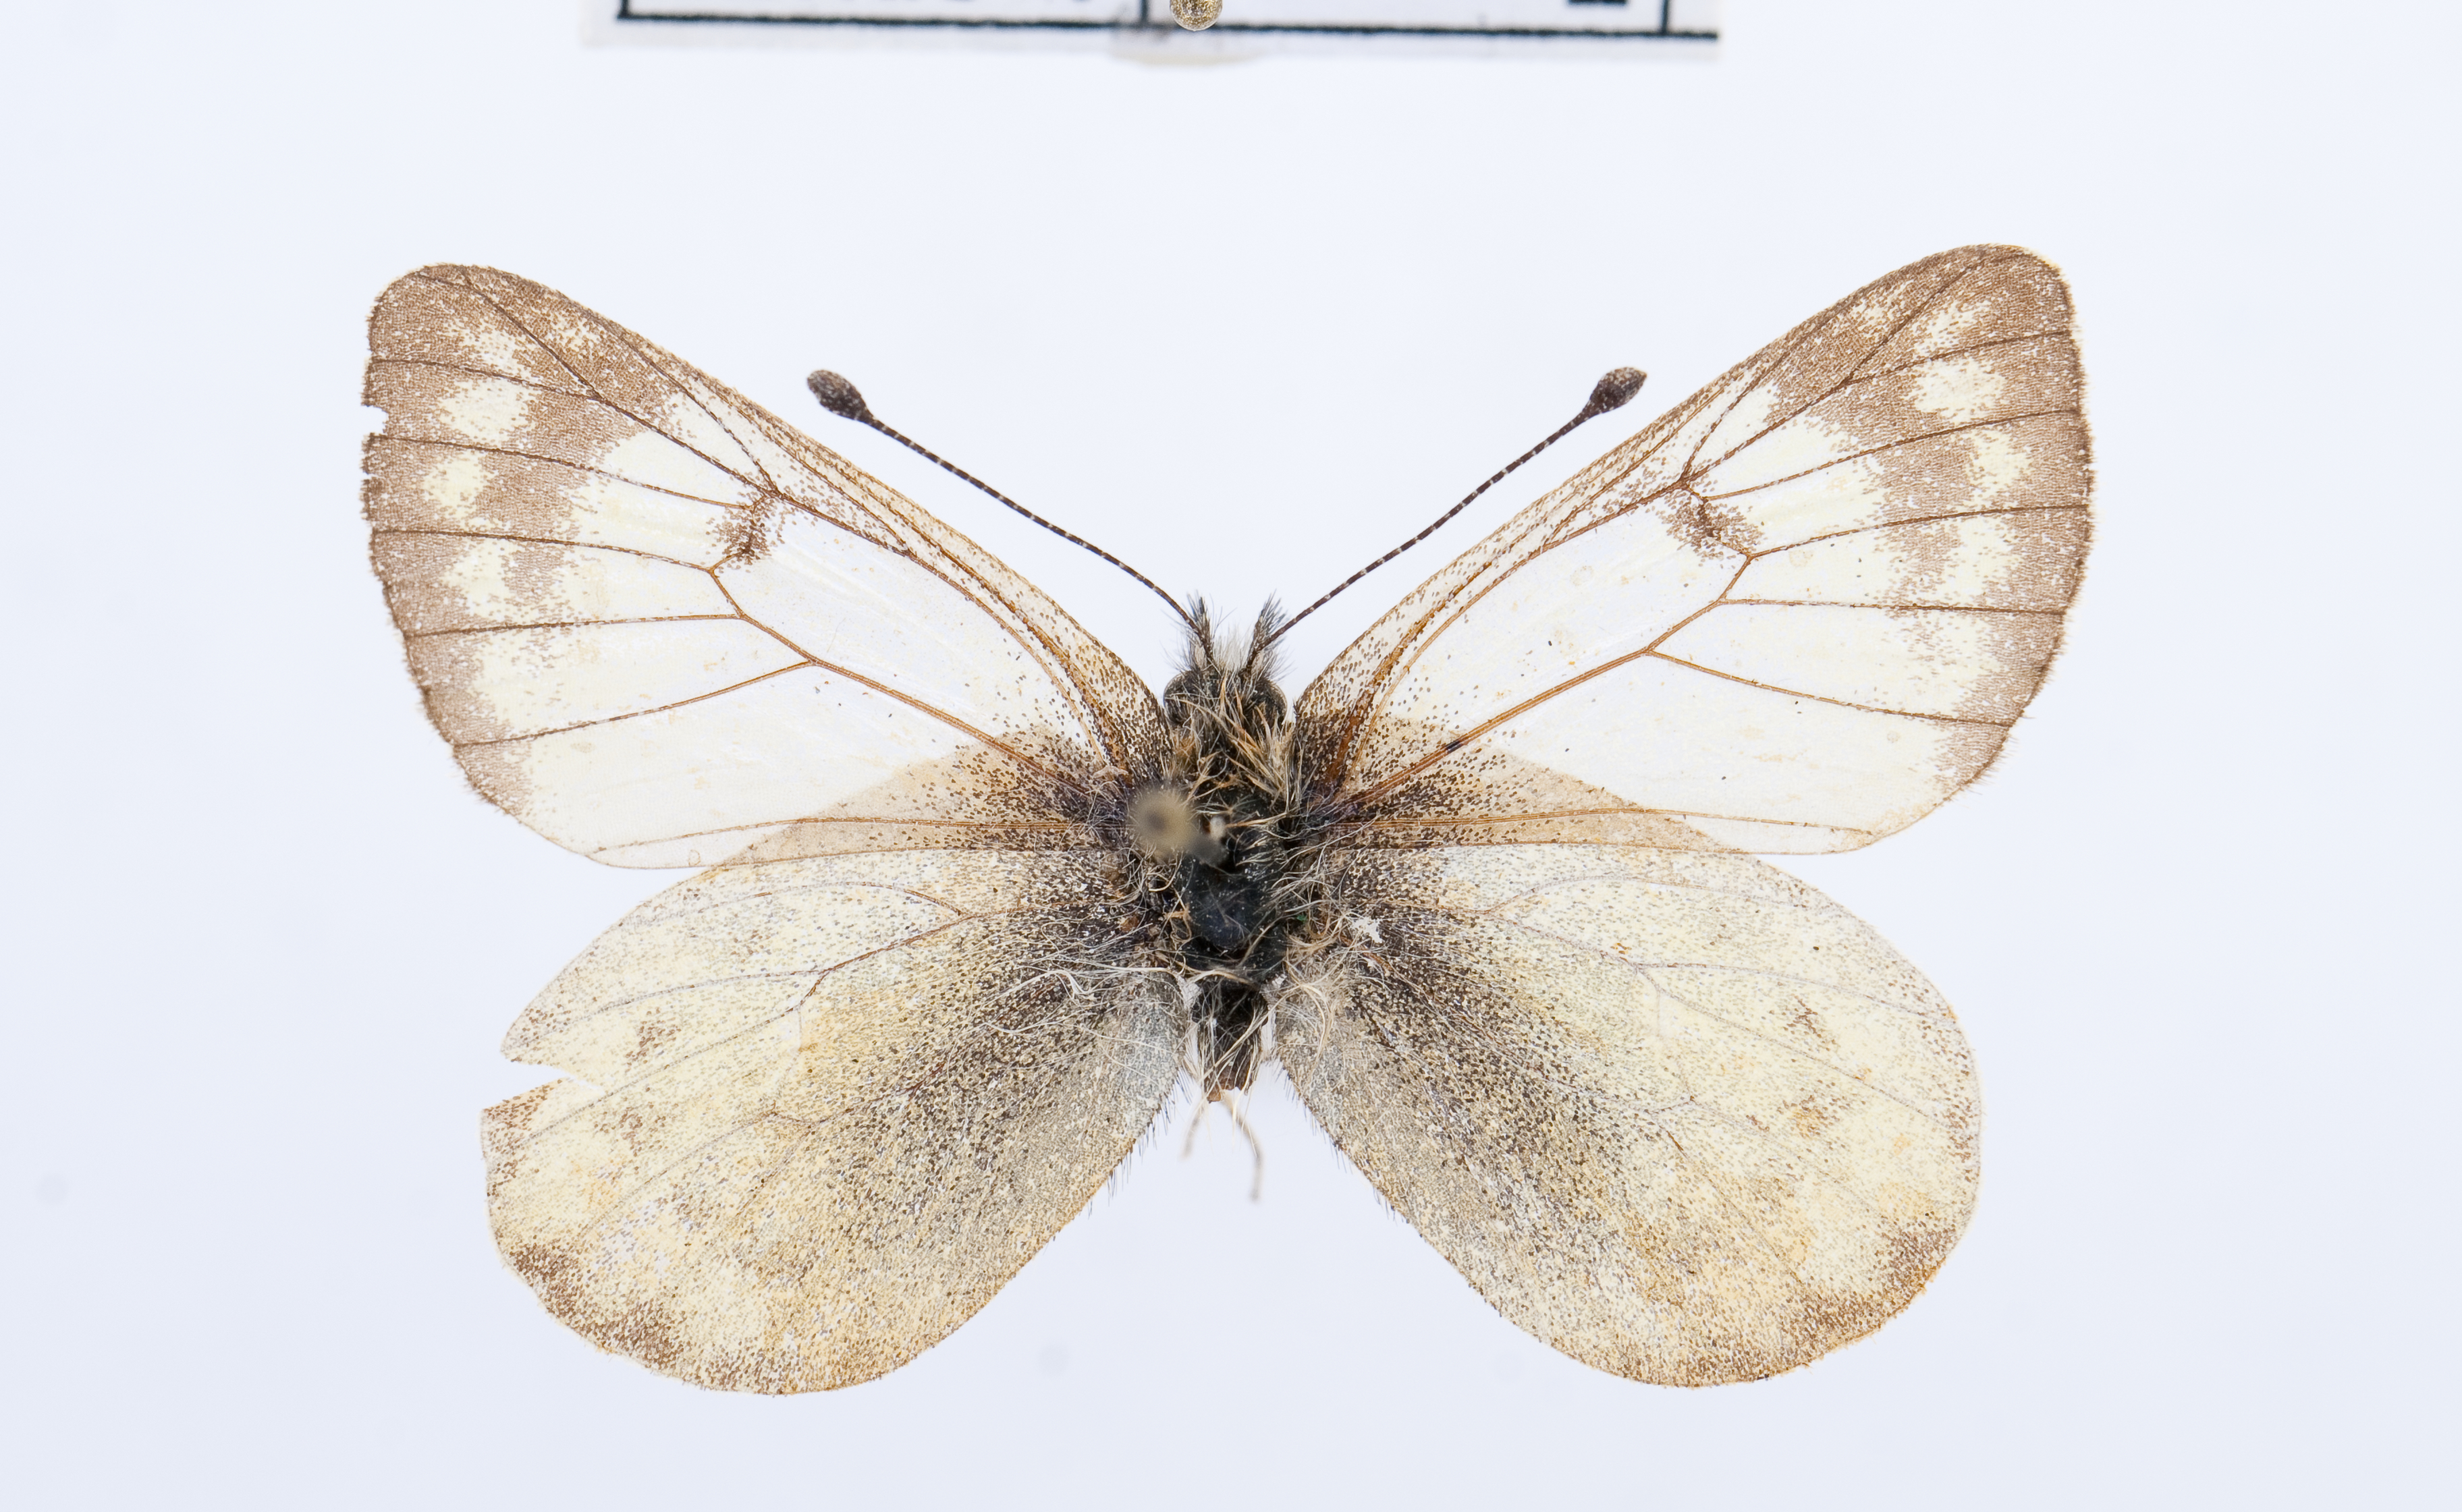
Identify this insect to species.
Piercolias forsteri
